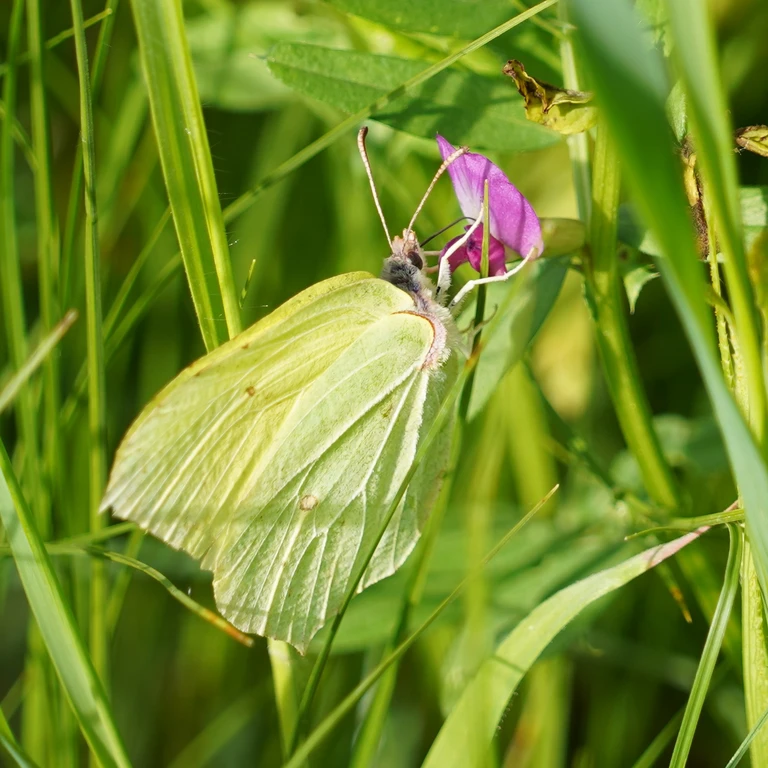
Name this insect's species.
Gonepteryx rhamni
